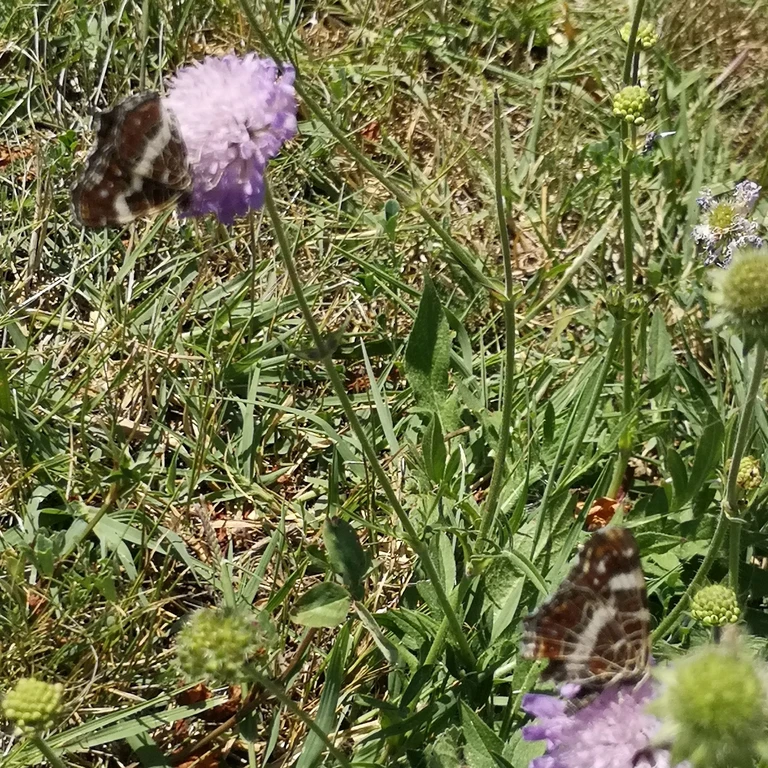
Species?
Araschnia levana
